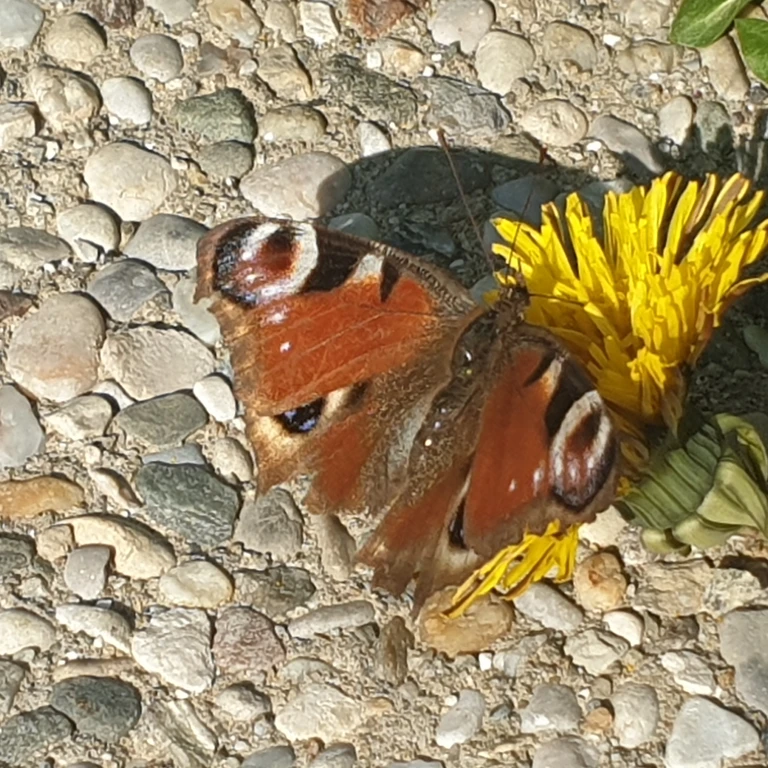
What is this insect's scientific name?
Aglais io
